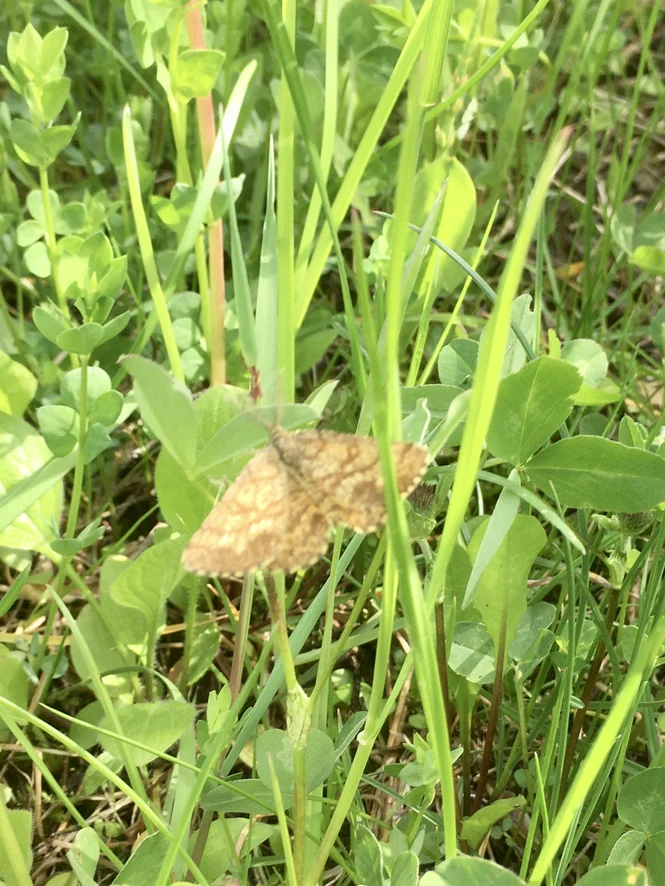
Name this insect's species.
Ematurga atomaria
